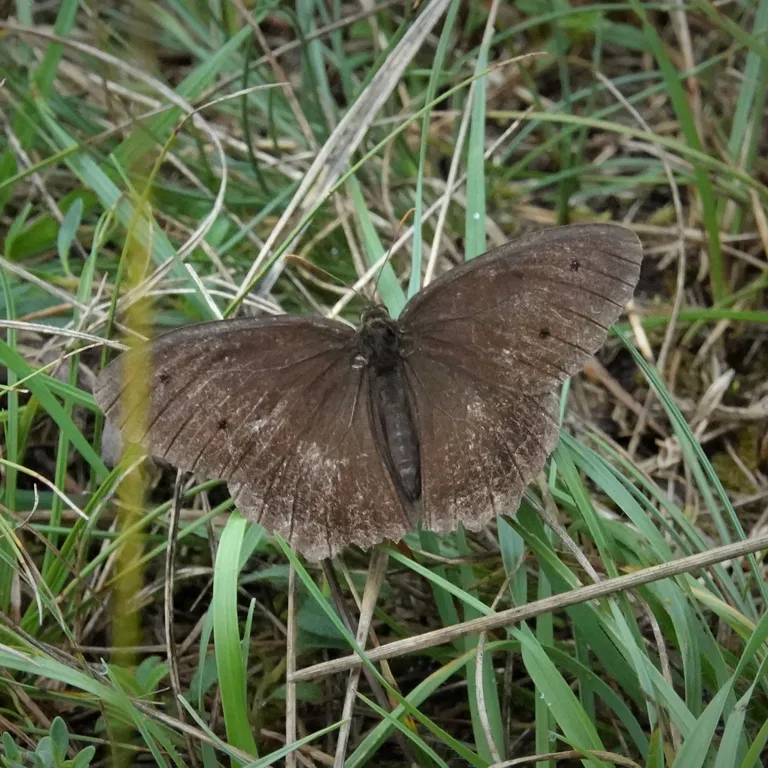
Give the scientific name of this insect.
Minois dryas
